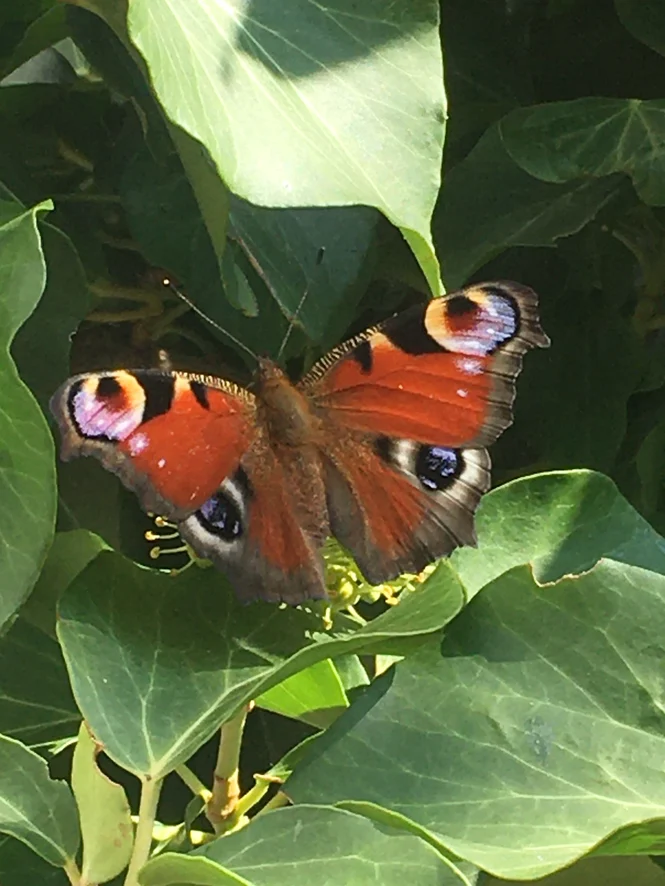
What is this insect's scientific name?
Aglais io
